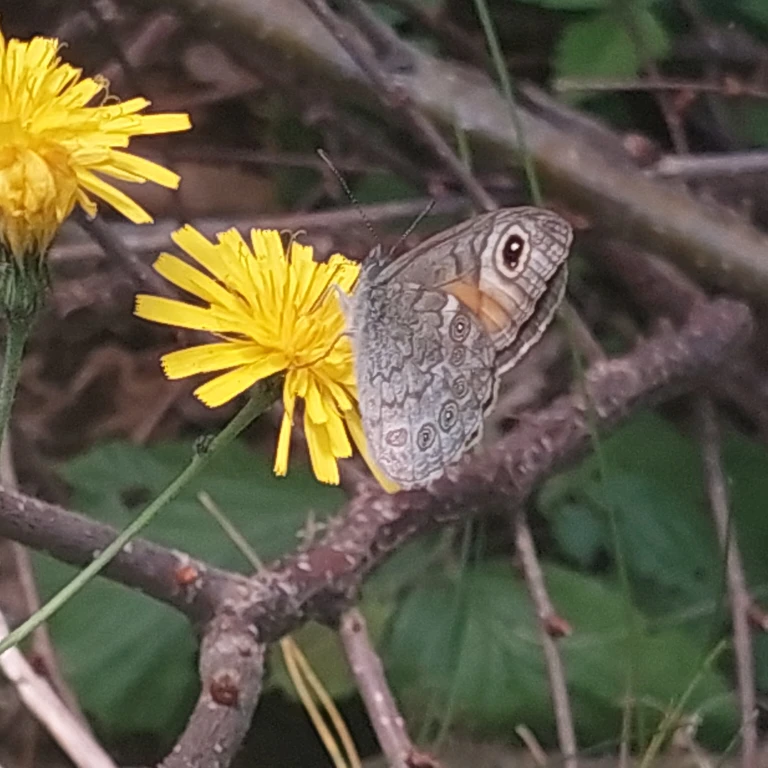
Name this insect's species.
Lasiommata maera (also Pararge maera)
